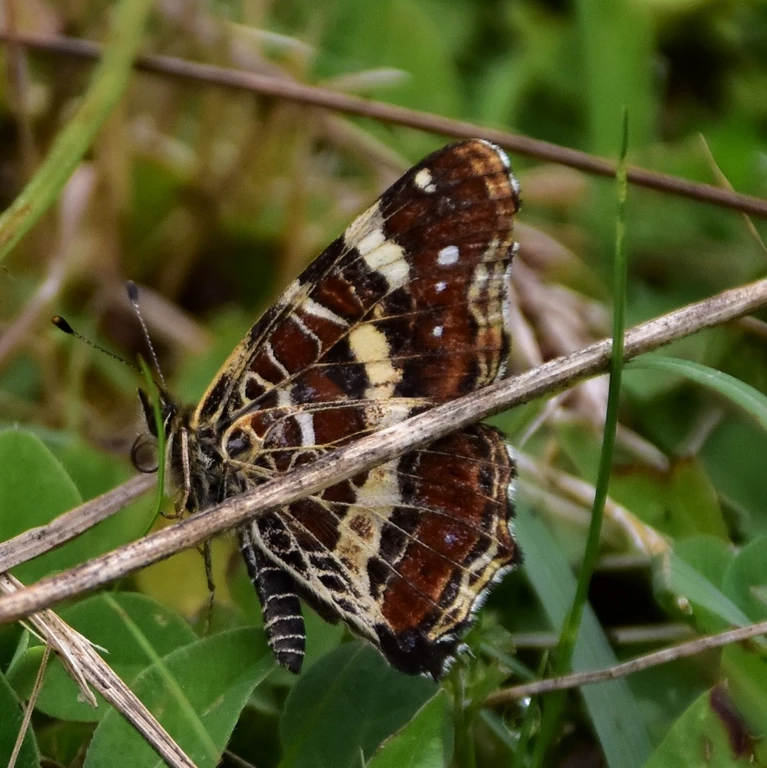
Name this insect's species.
Araschnia levana
